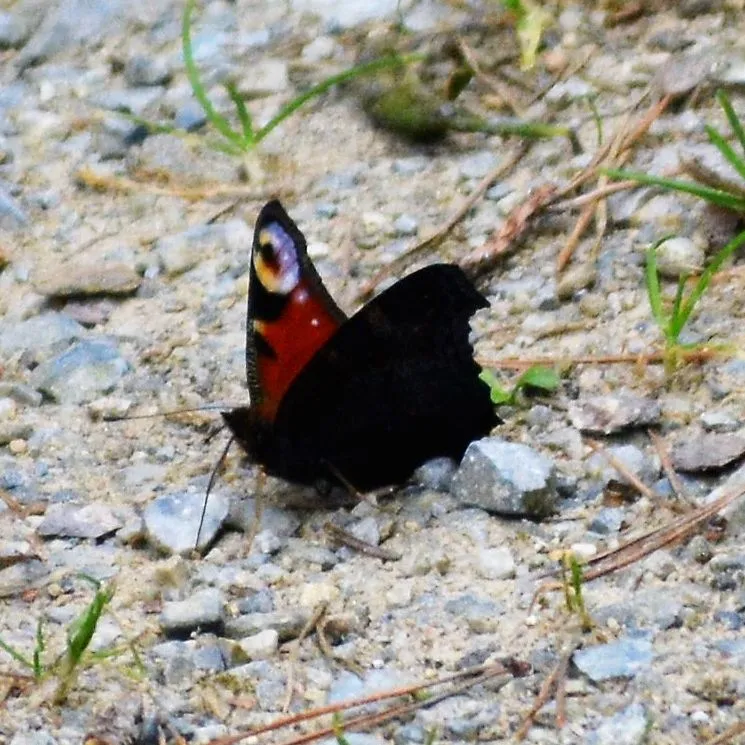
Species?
Aglais io
